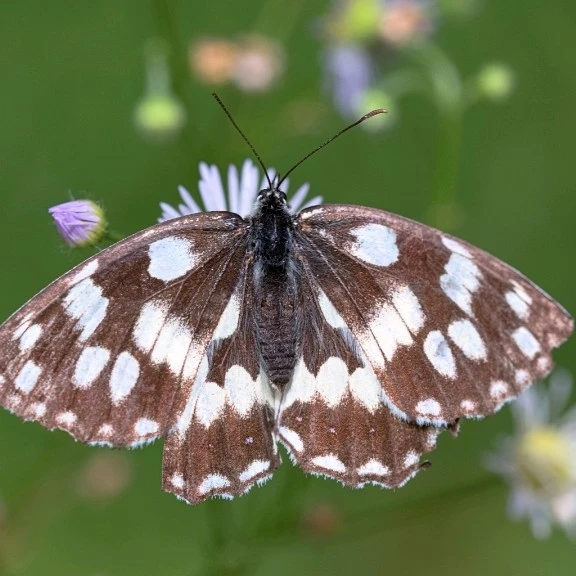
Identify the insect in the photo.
Melanargia galathea
